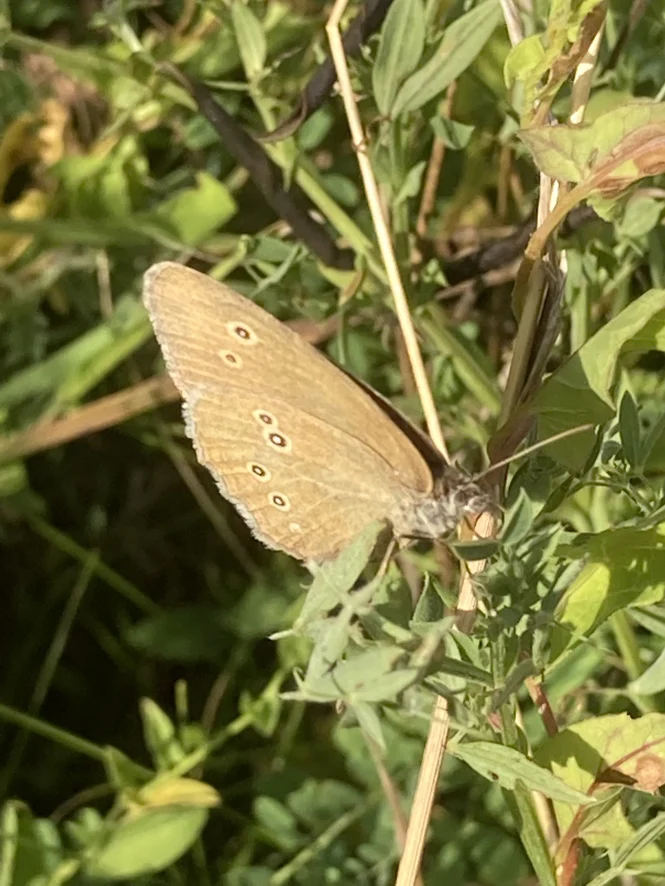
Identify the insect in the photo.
Aphantopus hyperantus
